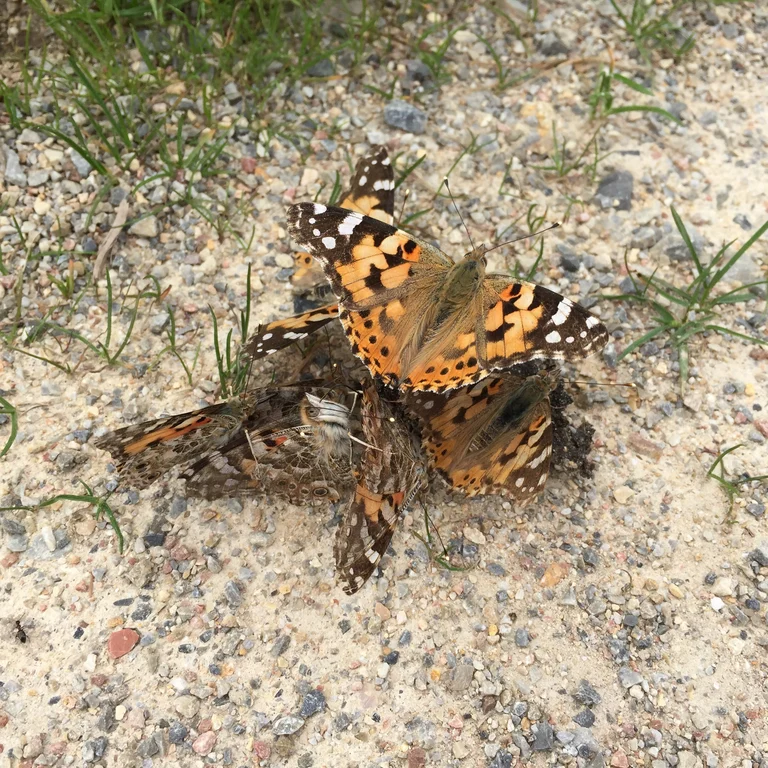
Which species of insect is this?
Vanessa cardui
